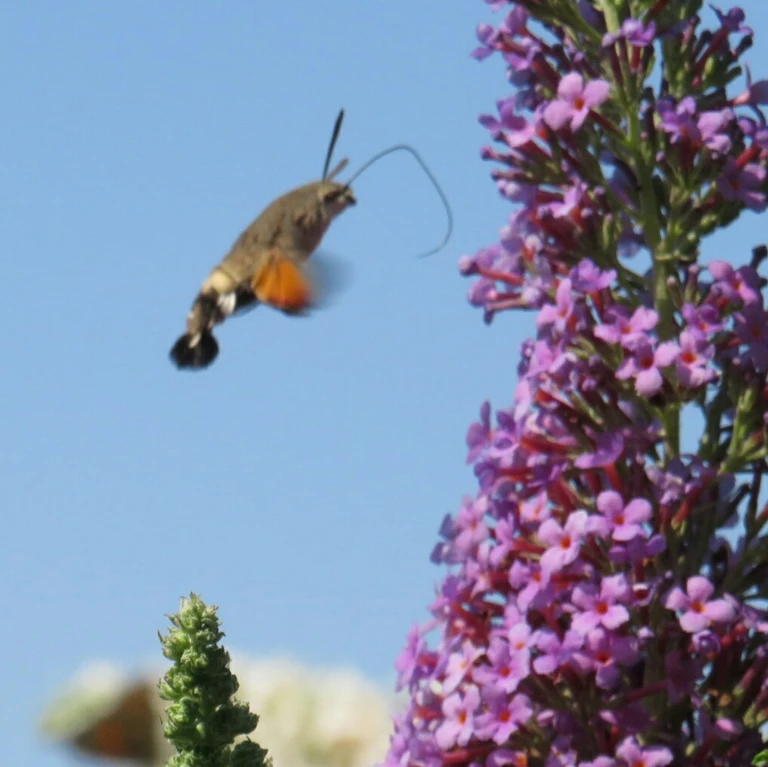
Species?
Macroglossum stellatarum
